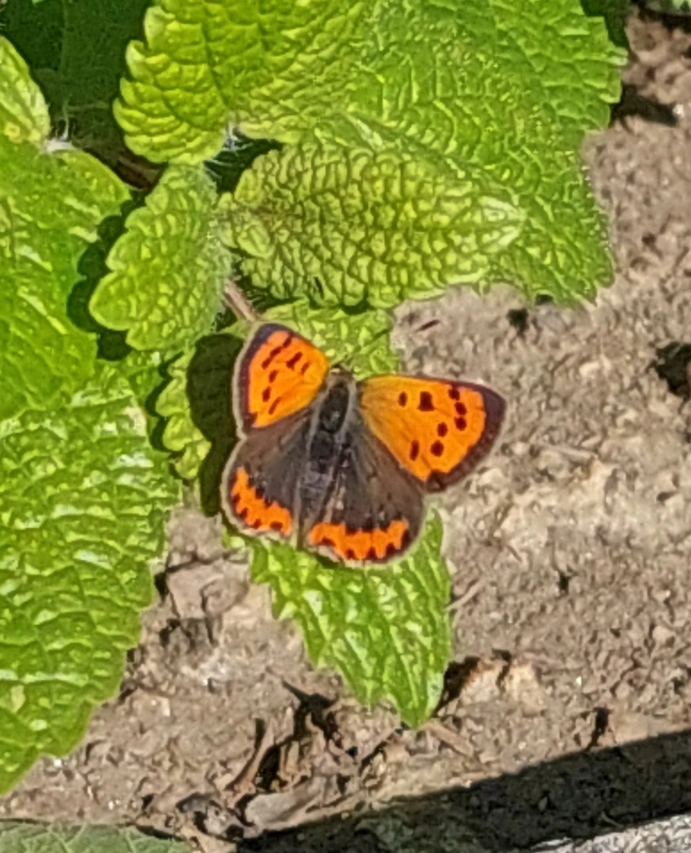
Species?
Lycaena phlaeas
